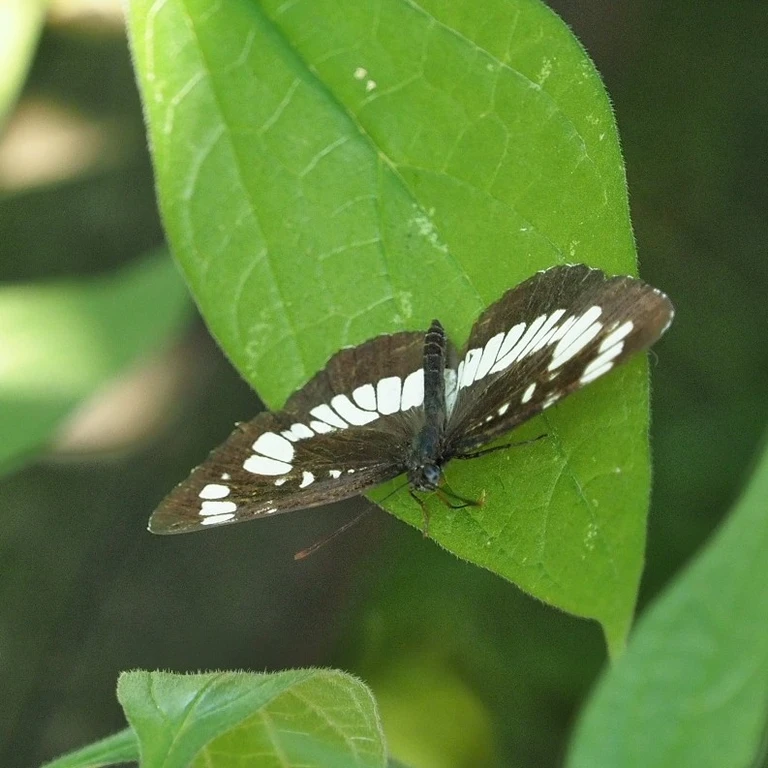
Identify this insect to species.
Neptis rivularis
